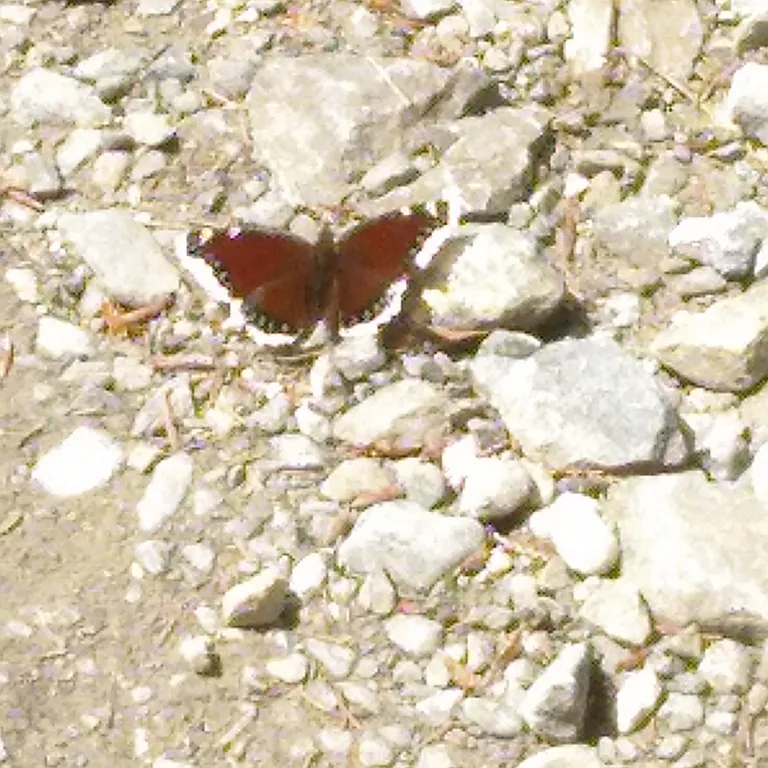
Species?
Nymphalis antiopa
